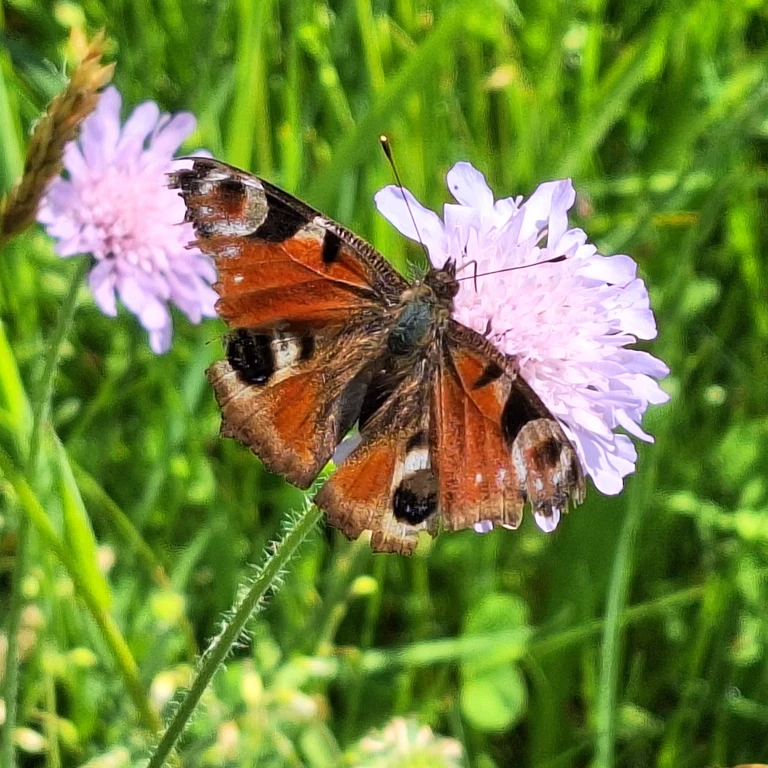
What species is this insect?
Aglais io
